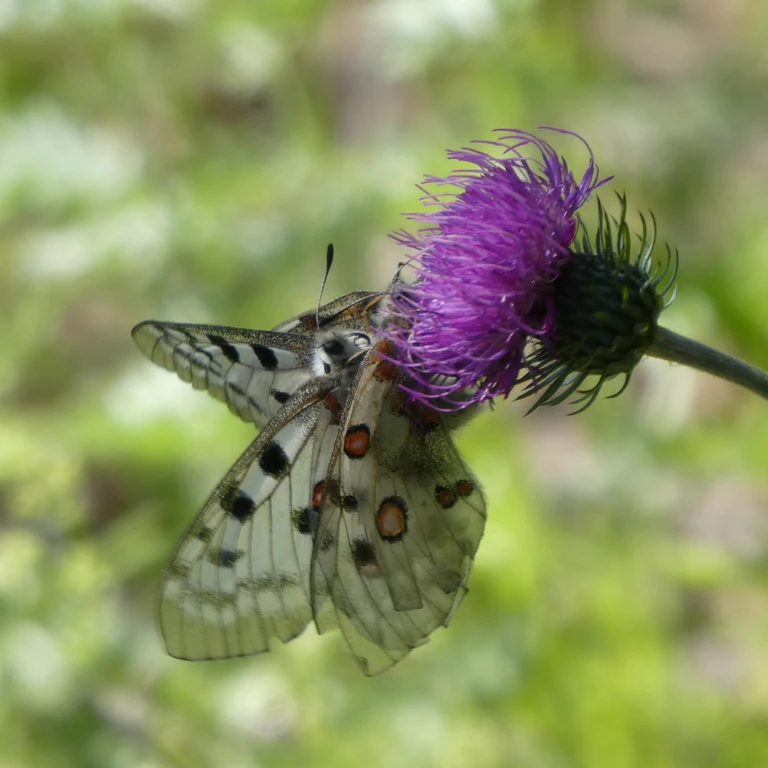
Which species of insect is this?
Parnassius apollo
